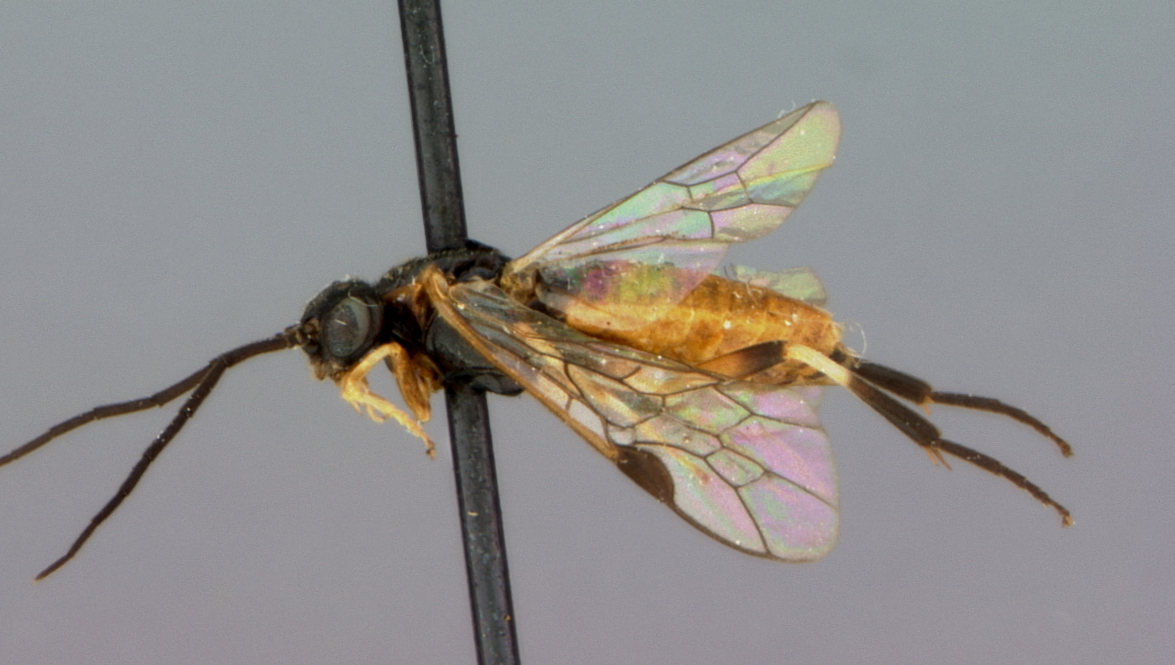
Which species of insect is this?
Pteronidea alnivora
